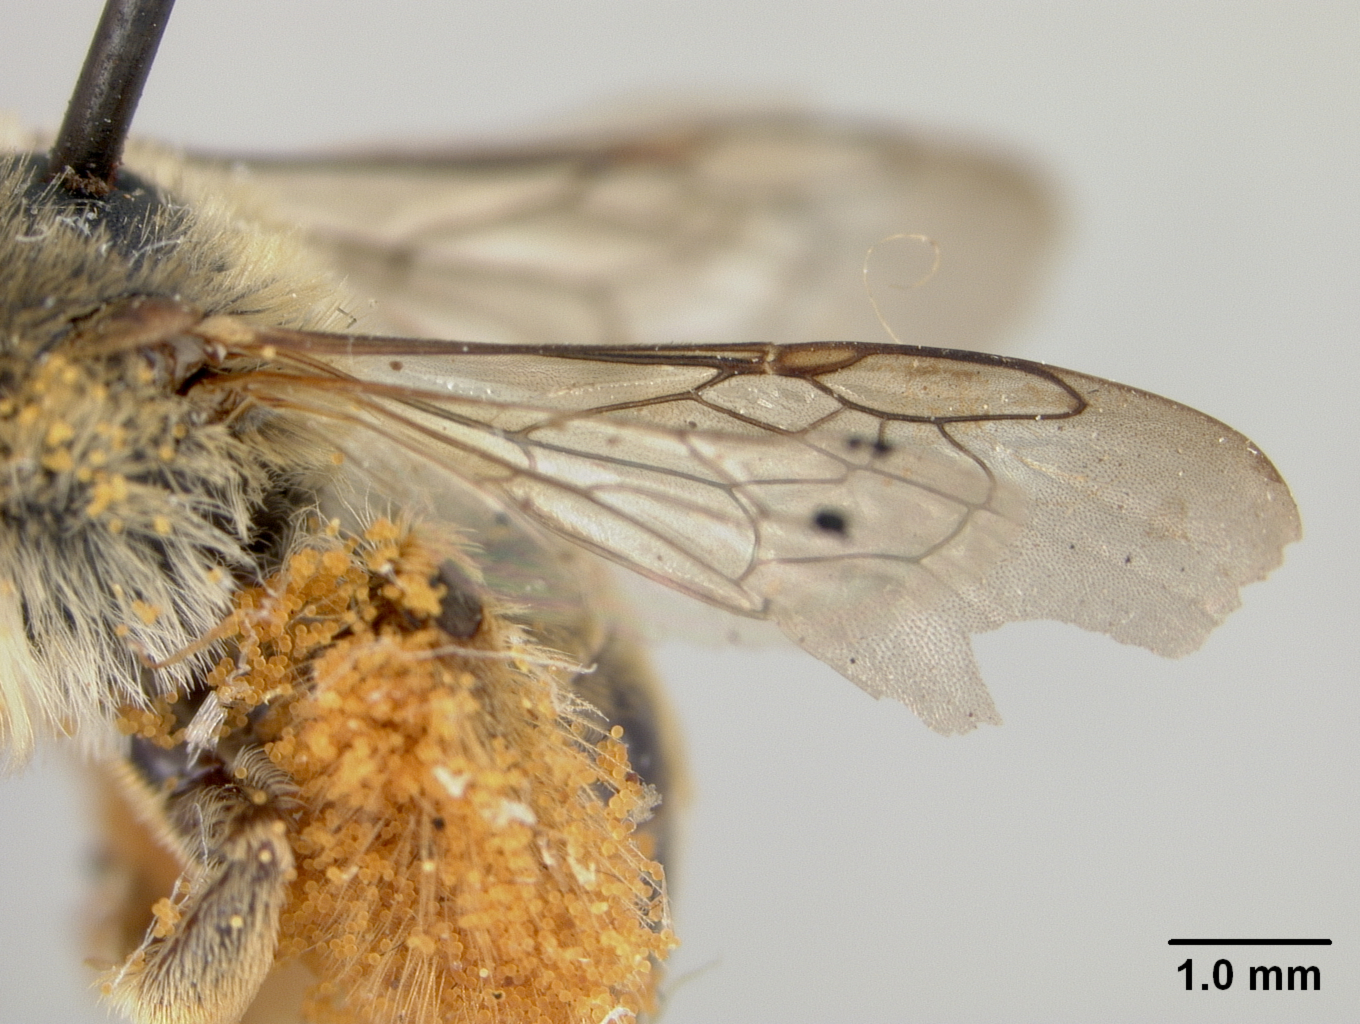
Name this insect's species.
Melissodes spilognathus
